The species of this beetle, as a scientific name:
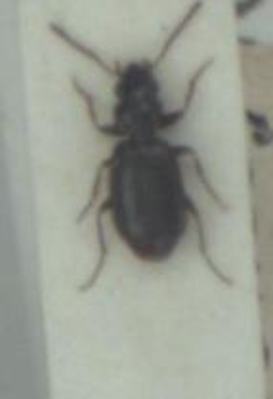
Syntomus truncatellus
